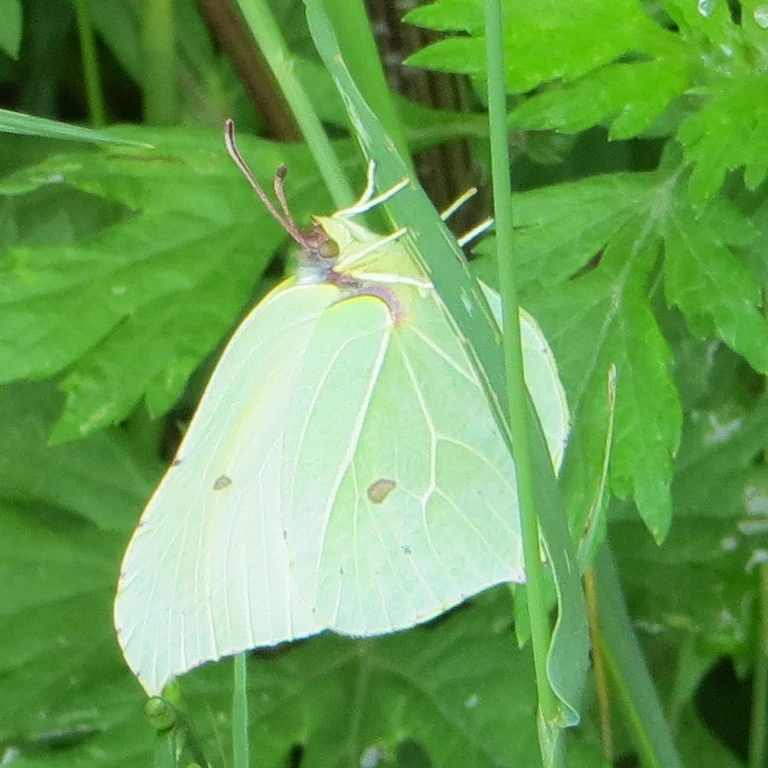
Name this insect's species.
Gonepteryx rhamni
